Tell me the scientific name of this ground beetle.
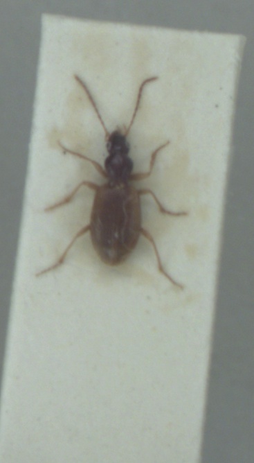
Oxypselaphus obscurus
